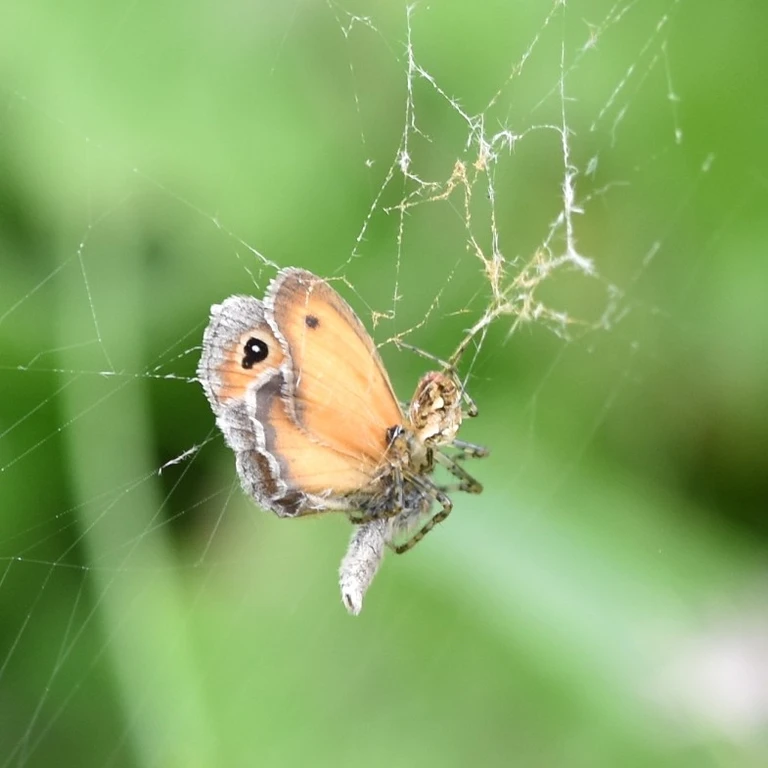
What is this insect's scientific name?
Coenonympha pamphilus
